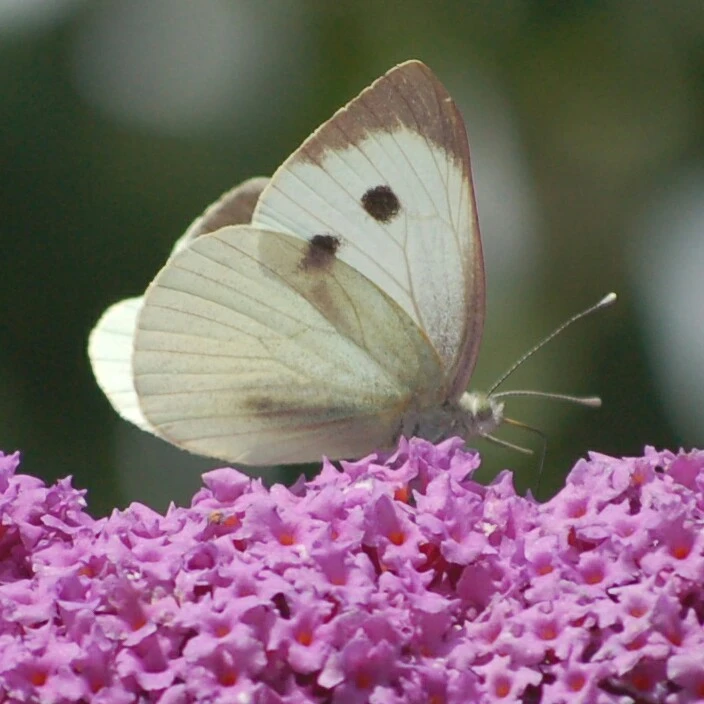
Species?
Pieris brassicae
